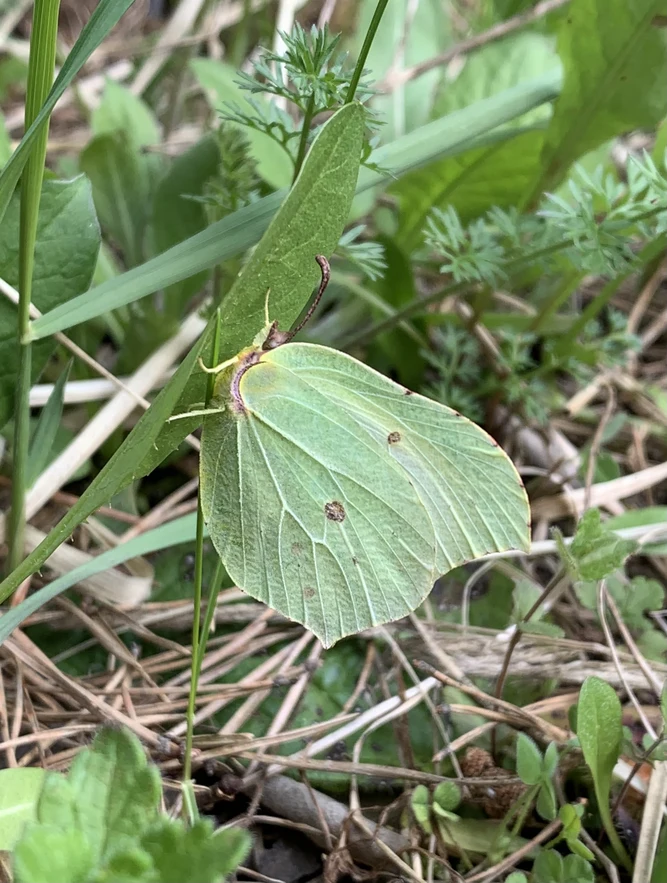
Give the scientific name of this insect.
Gonepteryx rhamni
